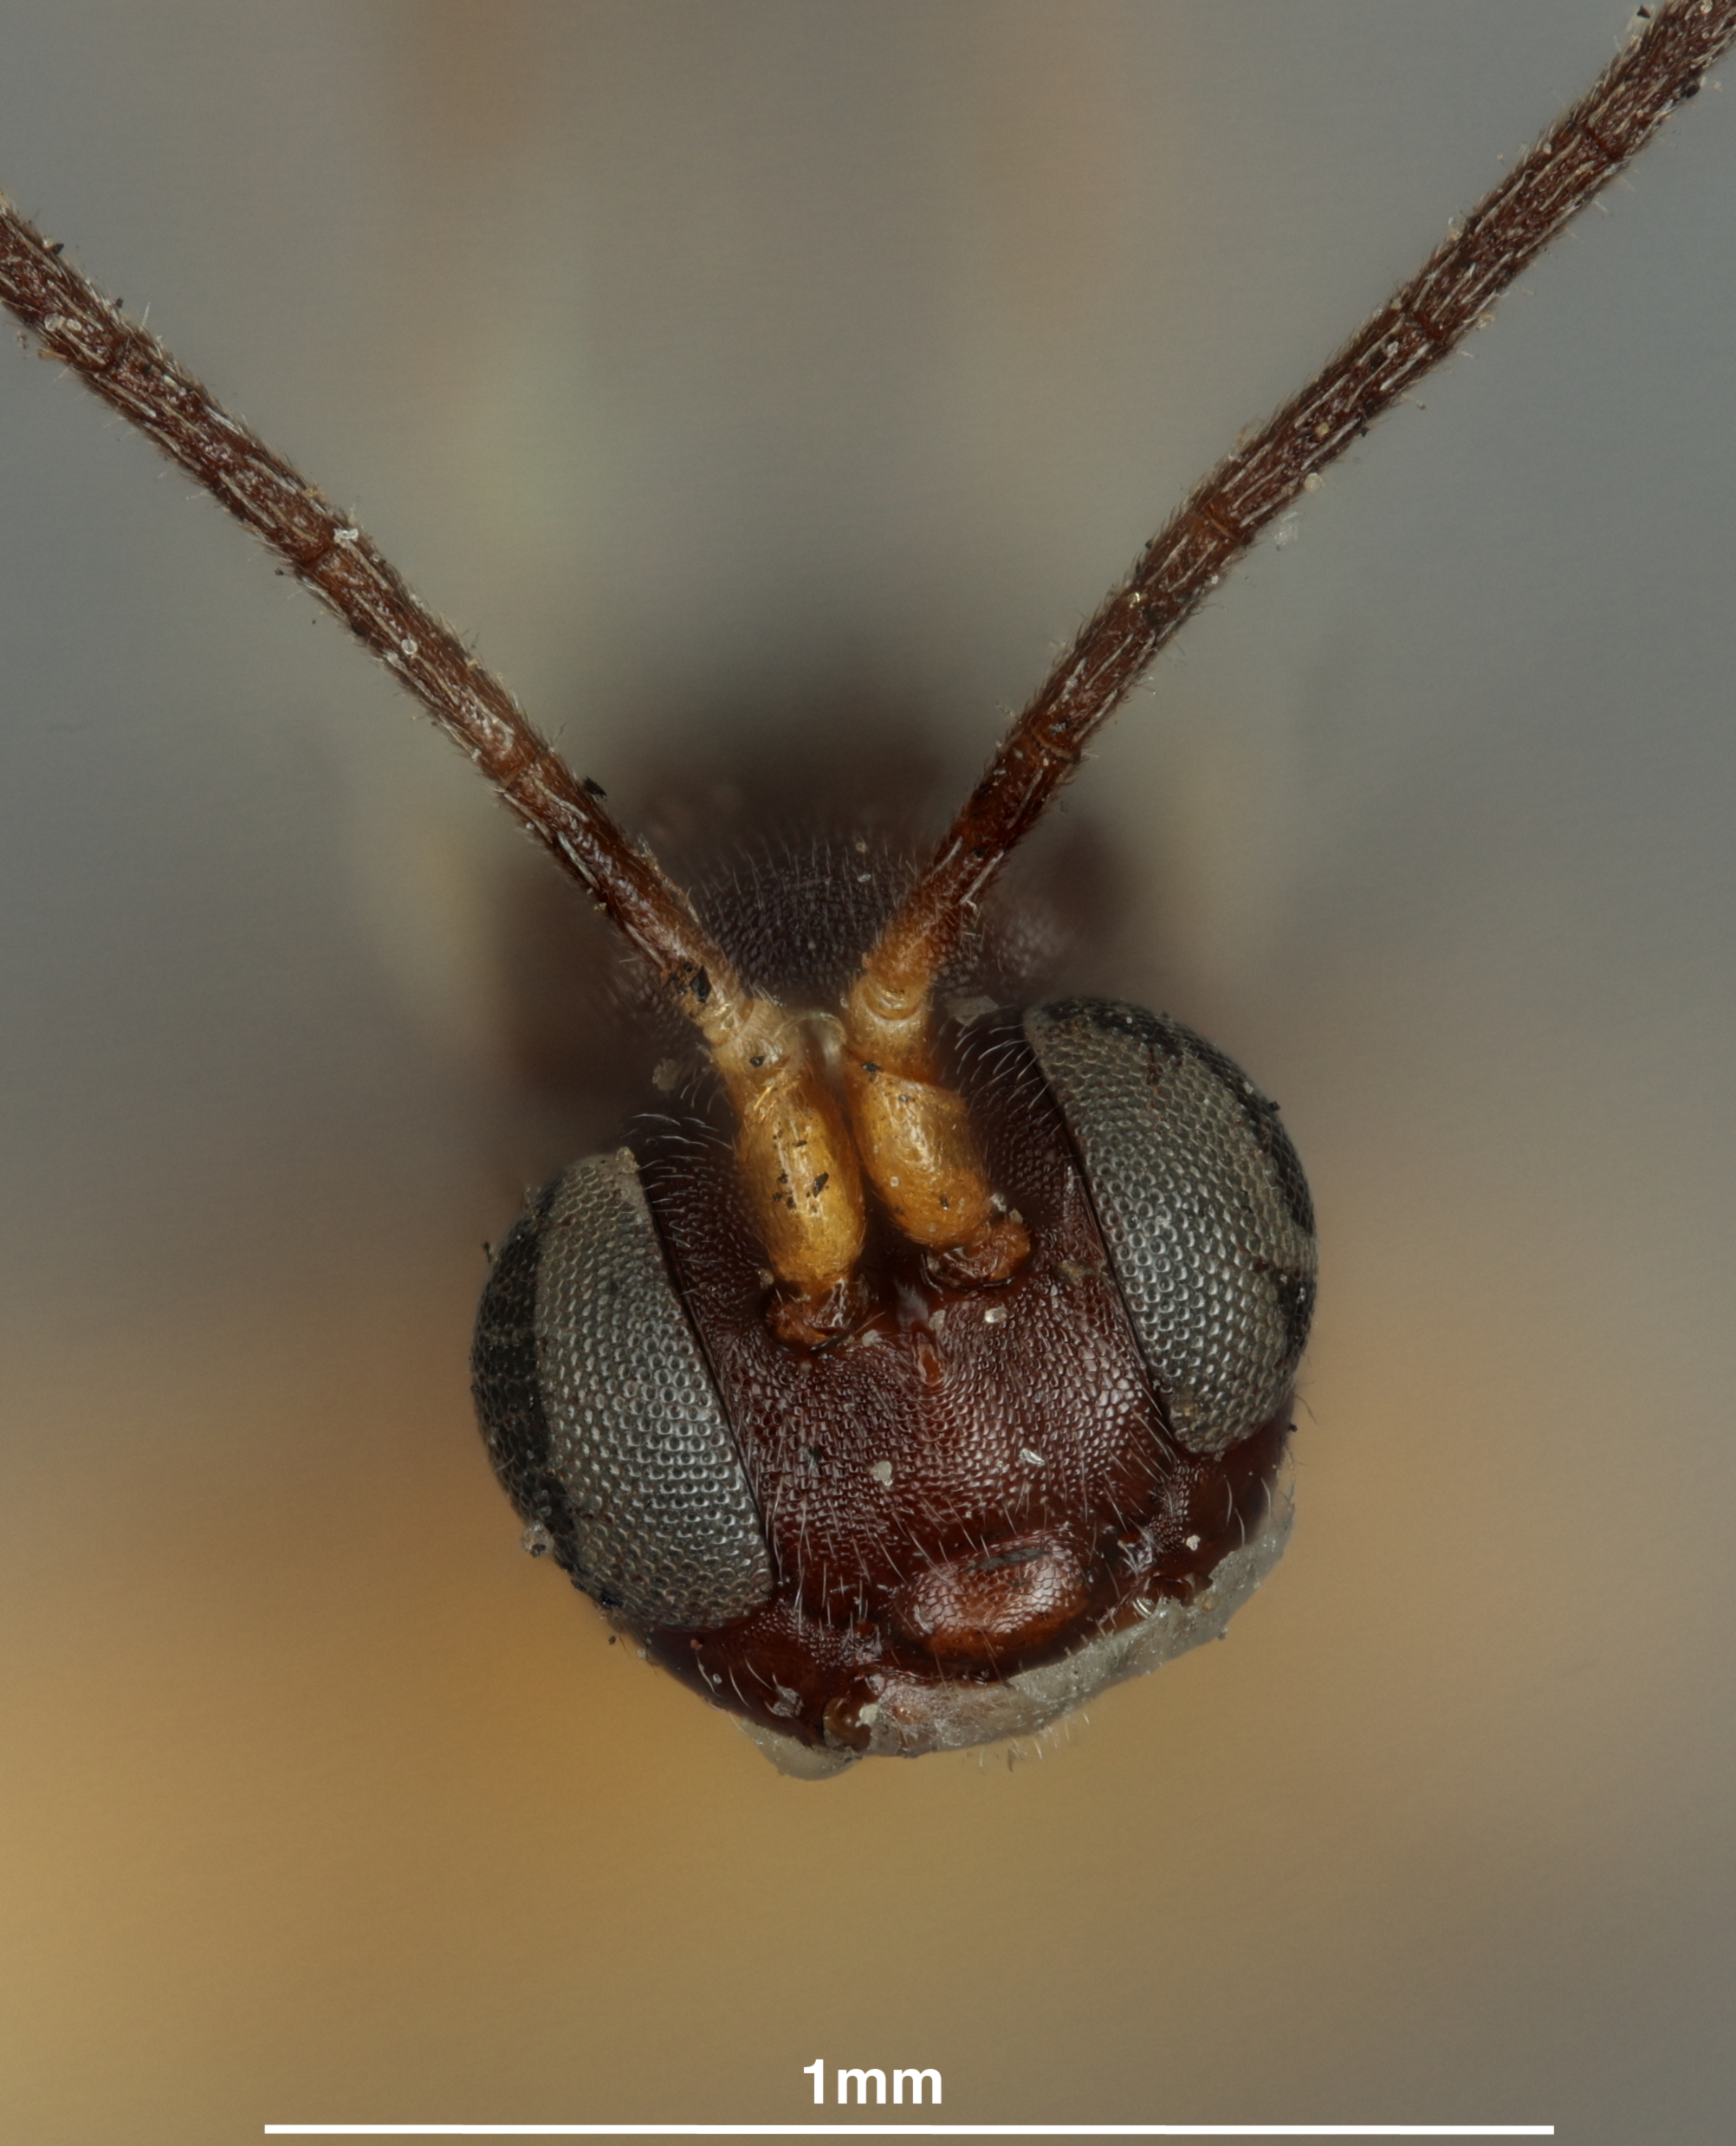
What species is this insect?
Hemiteles drassi
